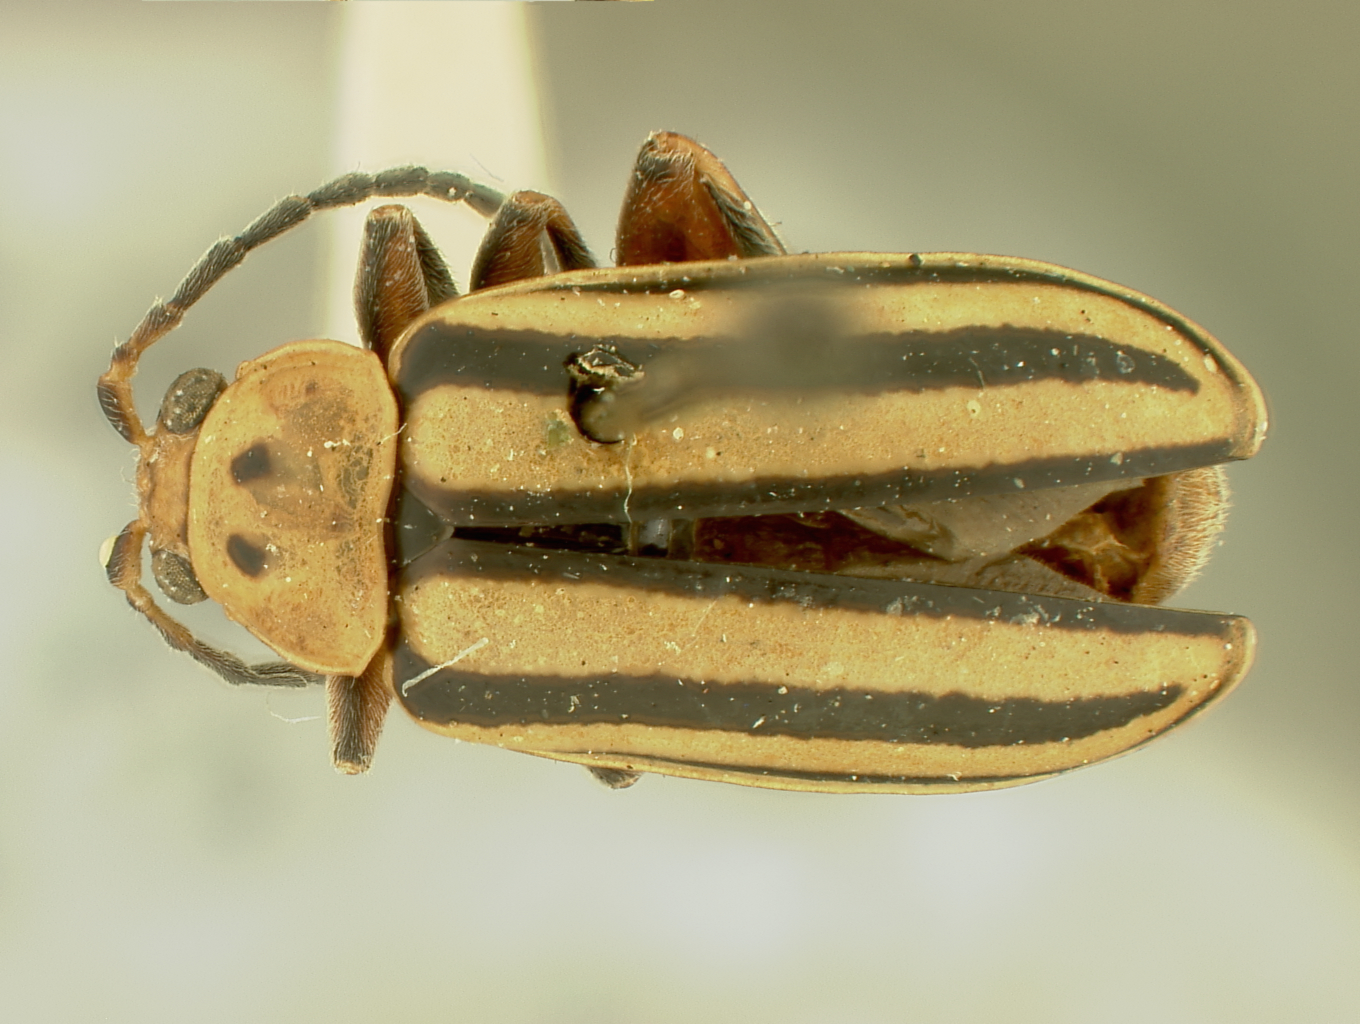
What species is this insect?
Disonycha teapensis
